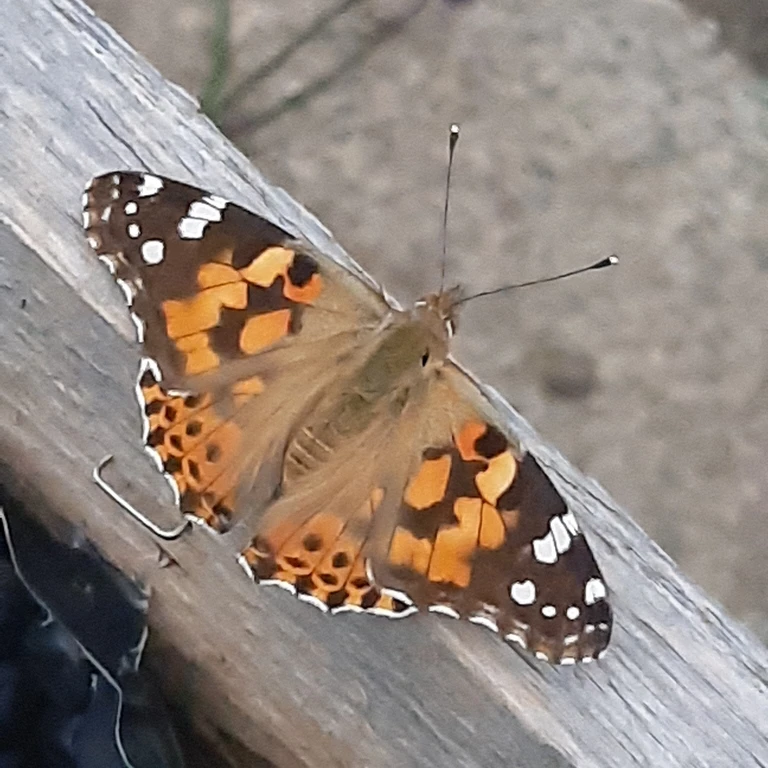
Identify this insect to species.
Vanessa cardui
